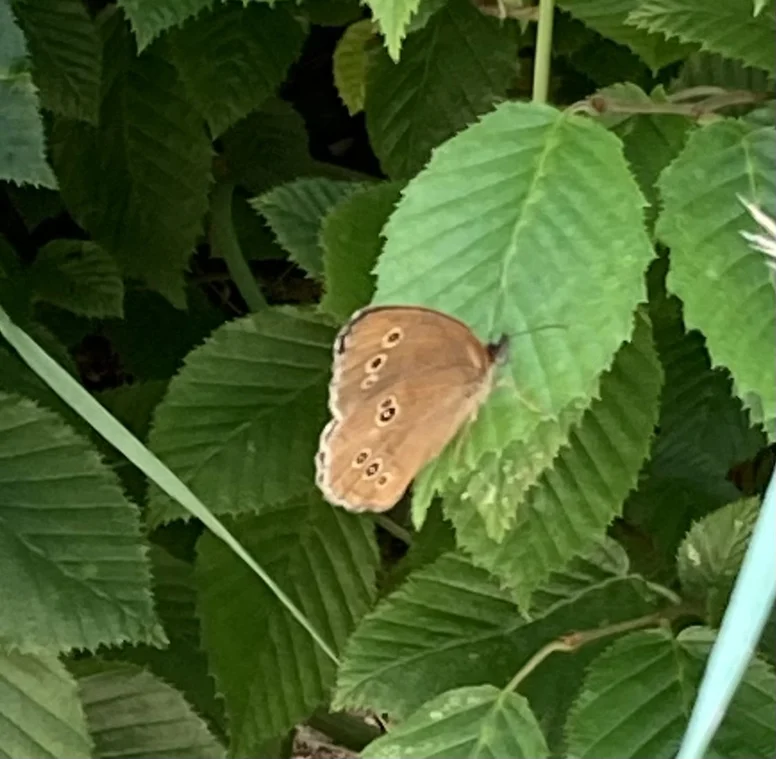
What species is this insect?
Aphantopus hyperantus
